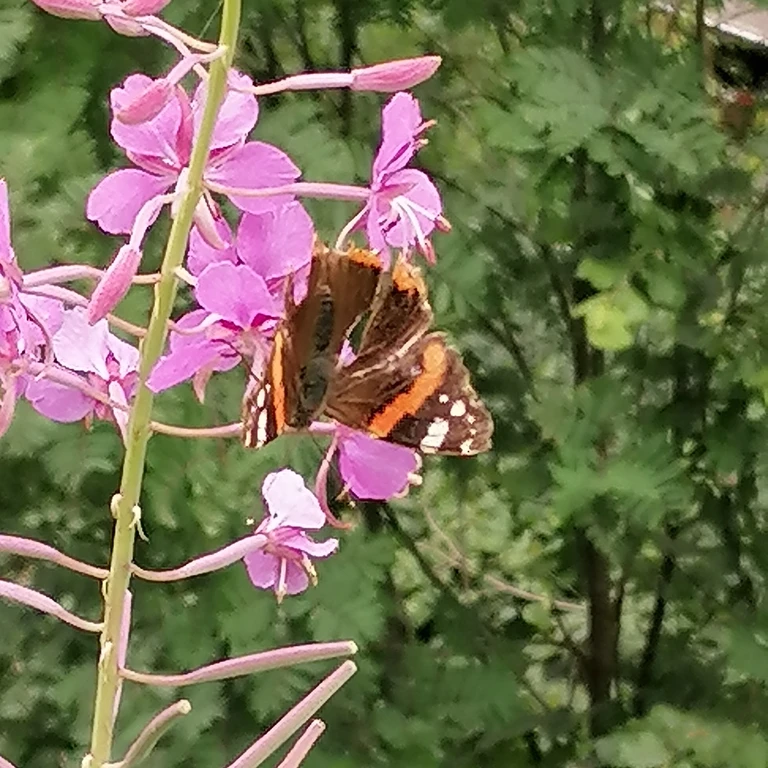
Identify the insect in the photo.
Vanessa atalanta
